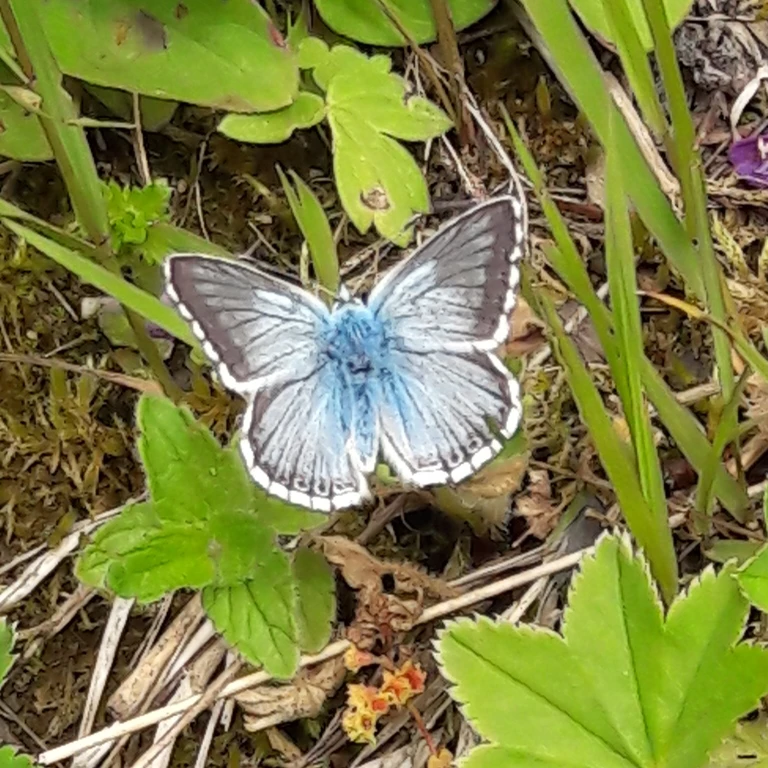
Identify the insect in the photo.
Lysandra coridon
